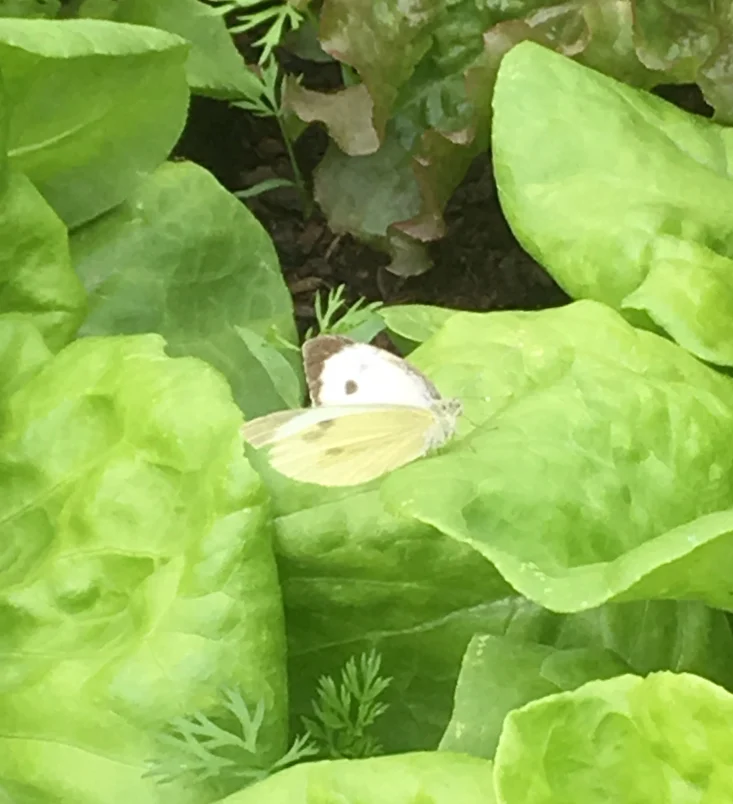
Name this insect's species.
Pieris brassicae
